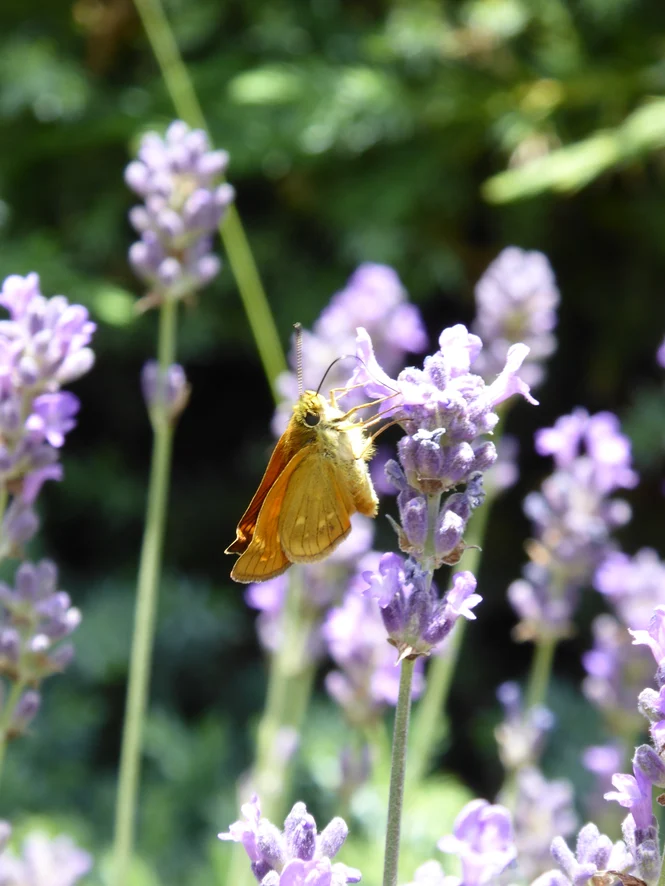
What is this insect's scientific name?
Ochlodes sylvanus (also Ochlodes venata)
